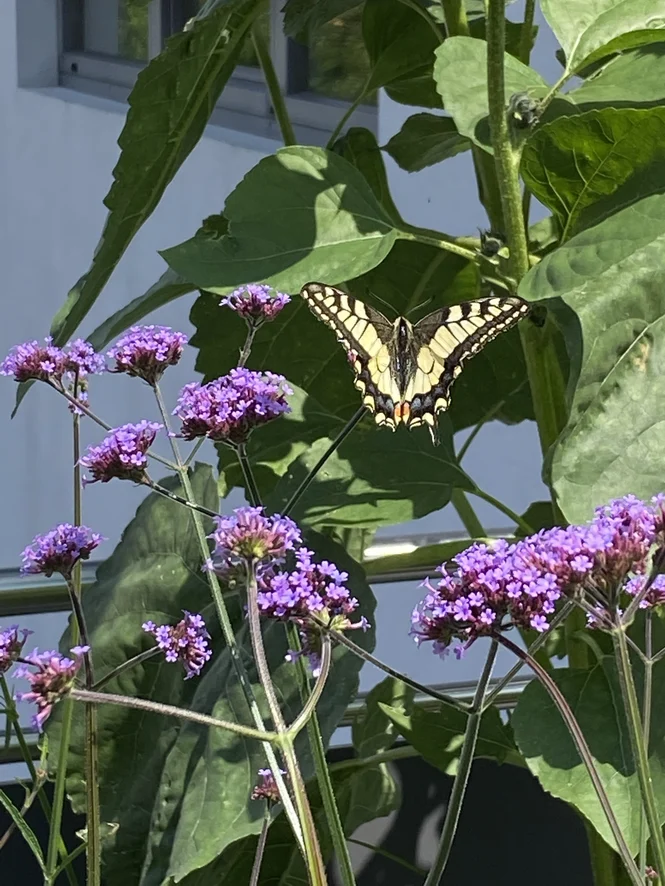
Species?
Papilio machaon
